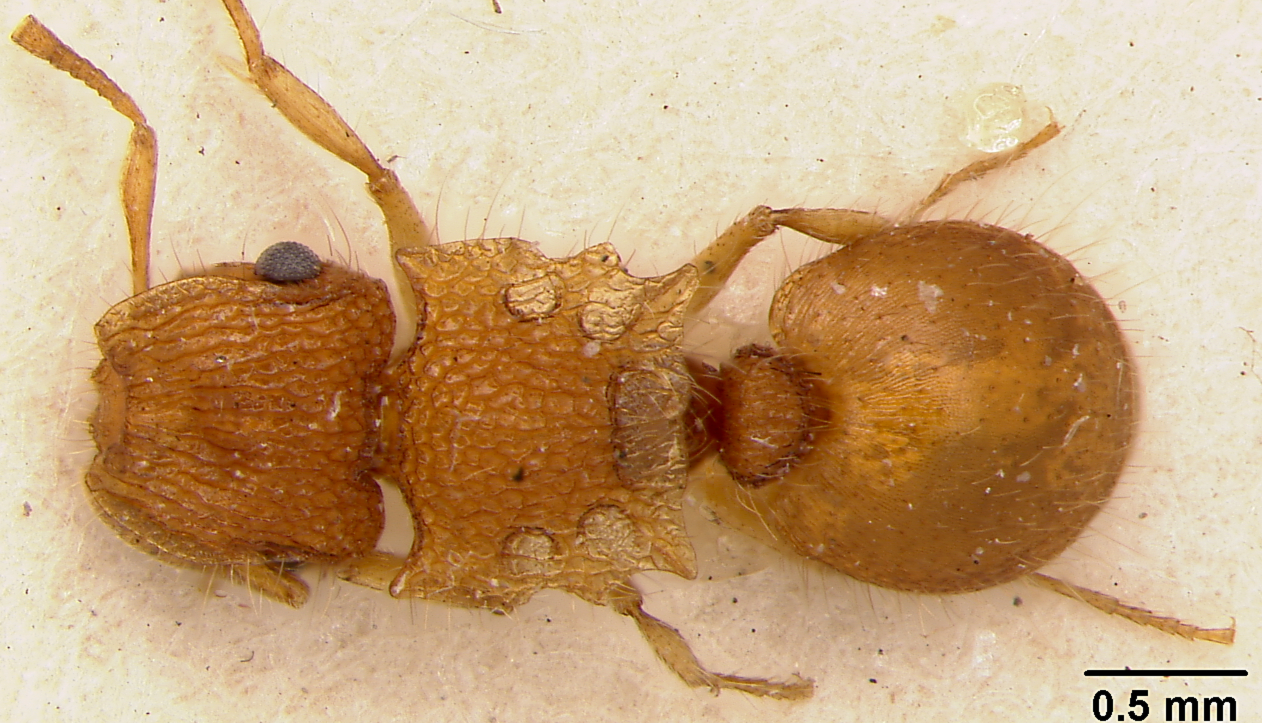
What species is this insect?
Meranoplus similis
